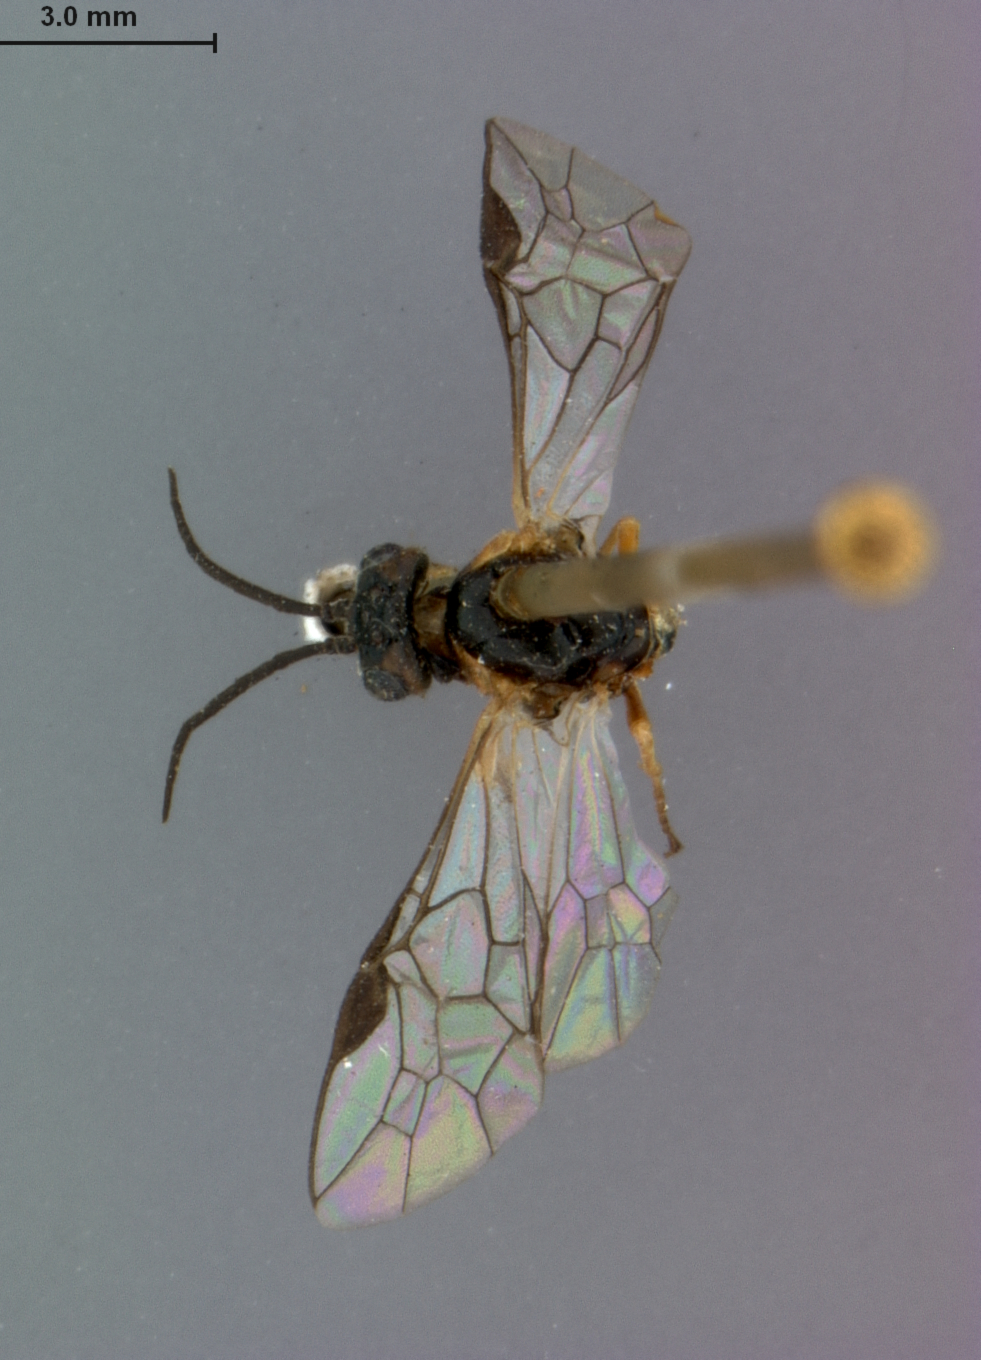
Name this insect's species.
Pteronus fylesii
